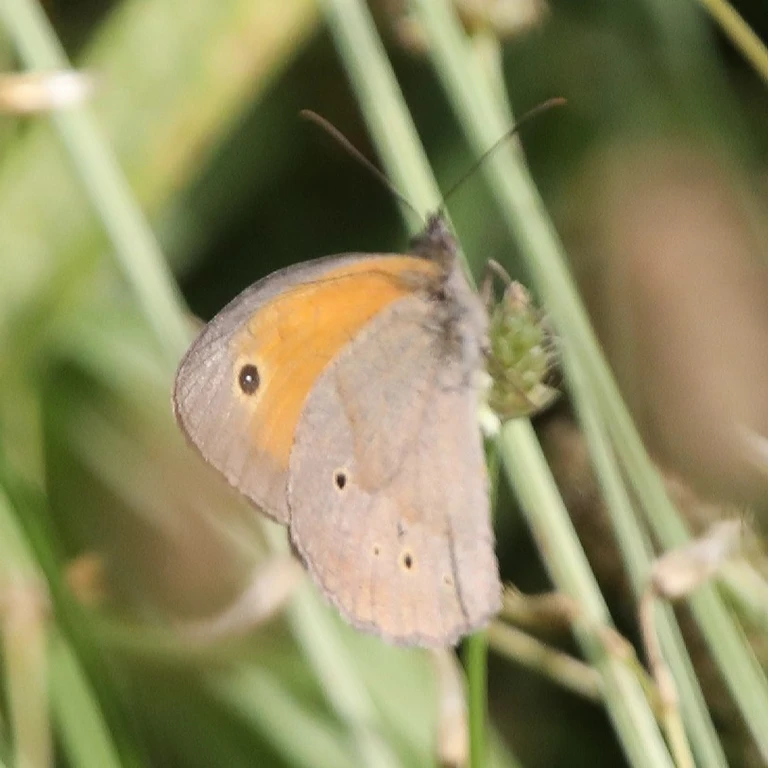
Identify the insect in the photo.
Maniola jurtina
